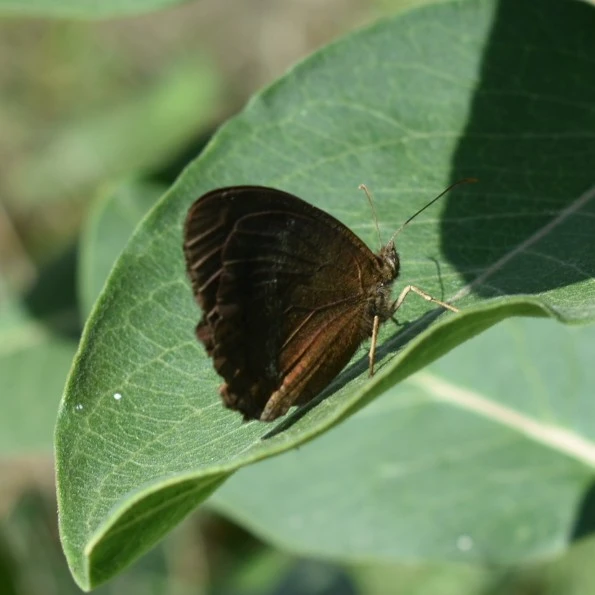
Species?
Minois dryas
